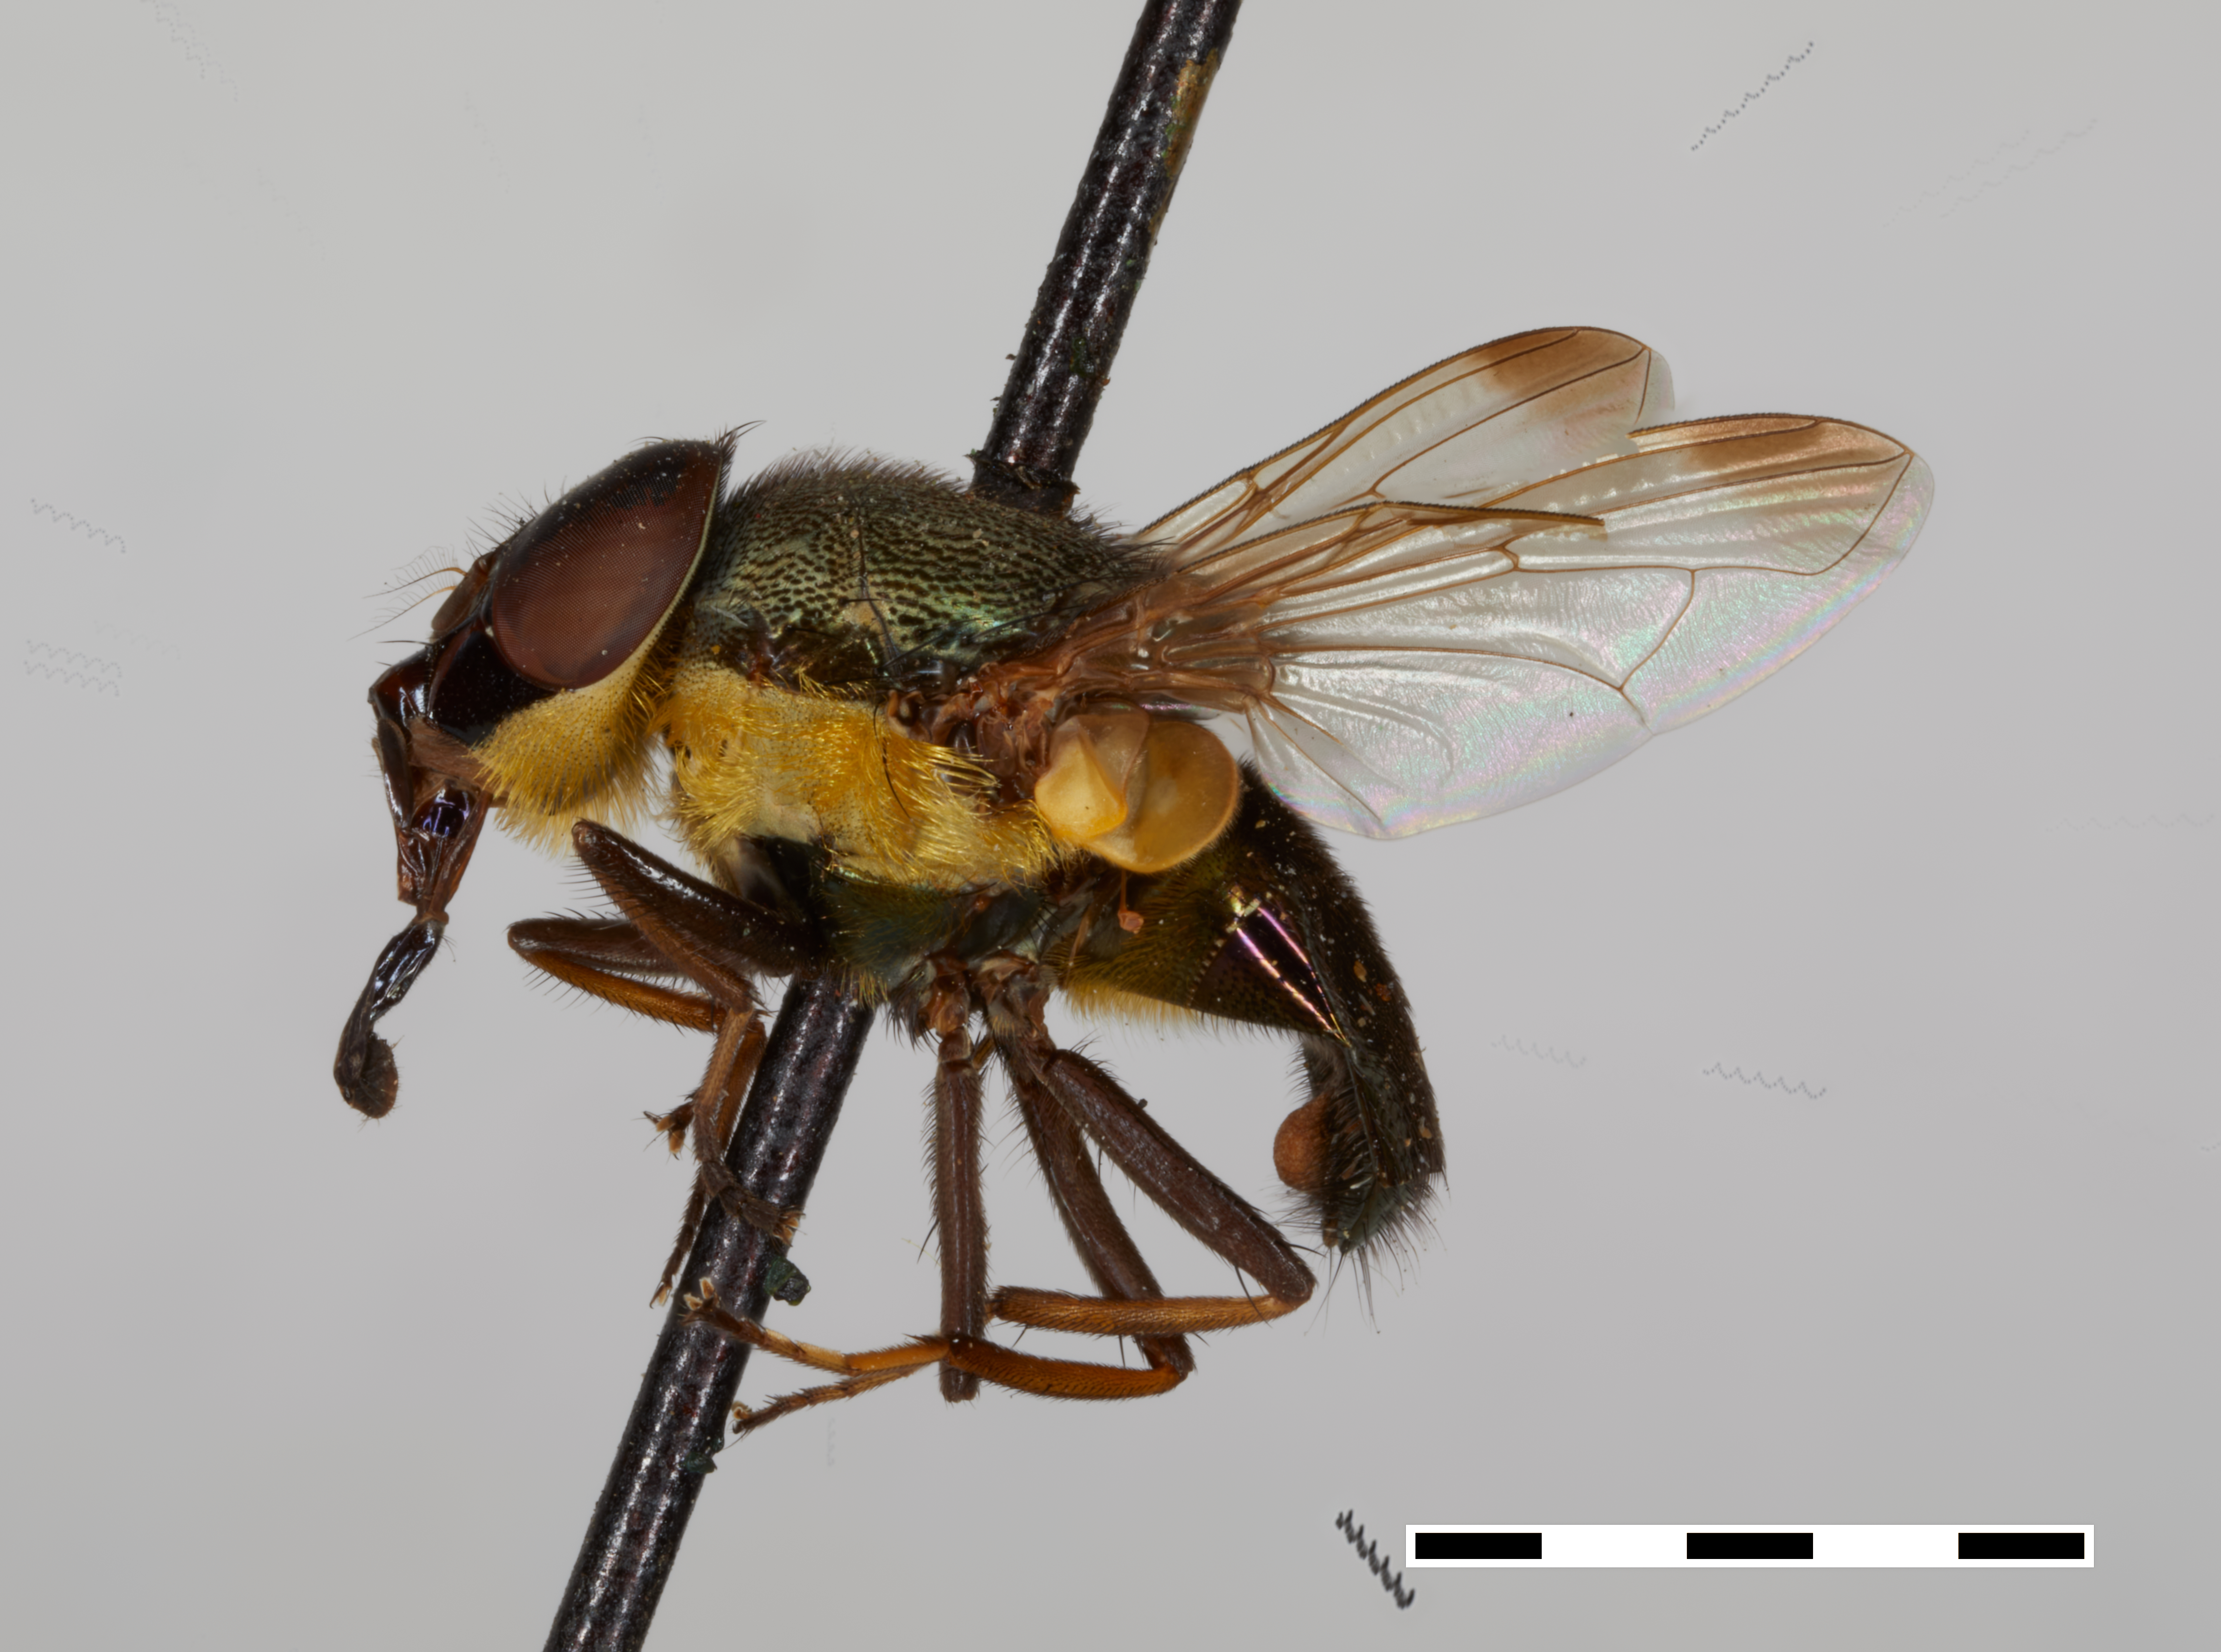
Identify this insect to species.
Rhinia melastoma (also Euidiella purpurea)
